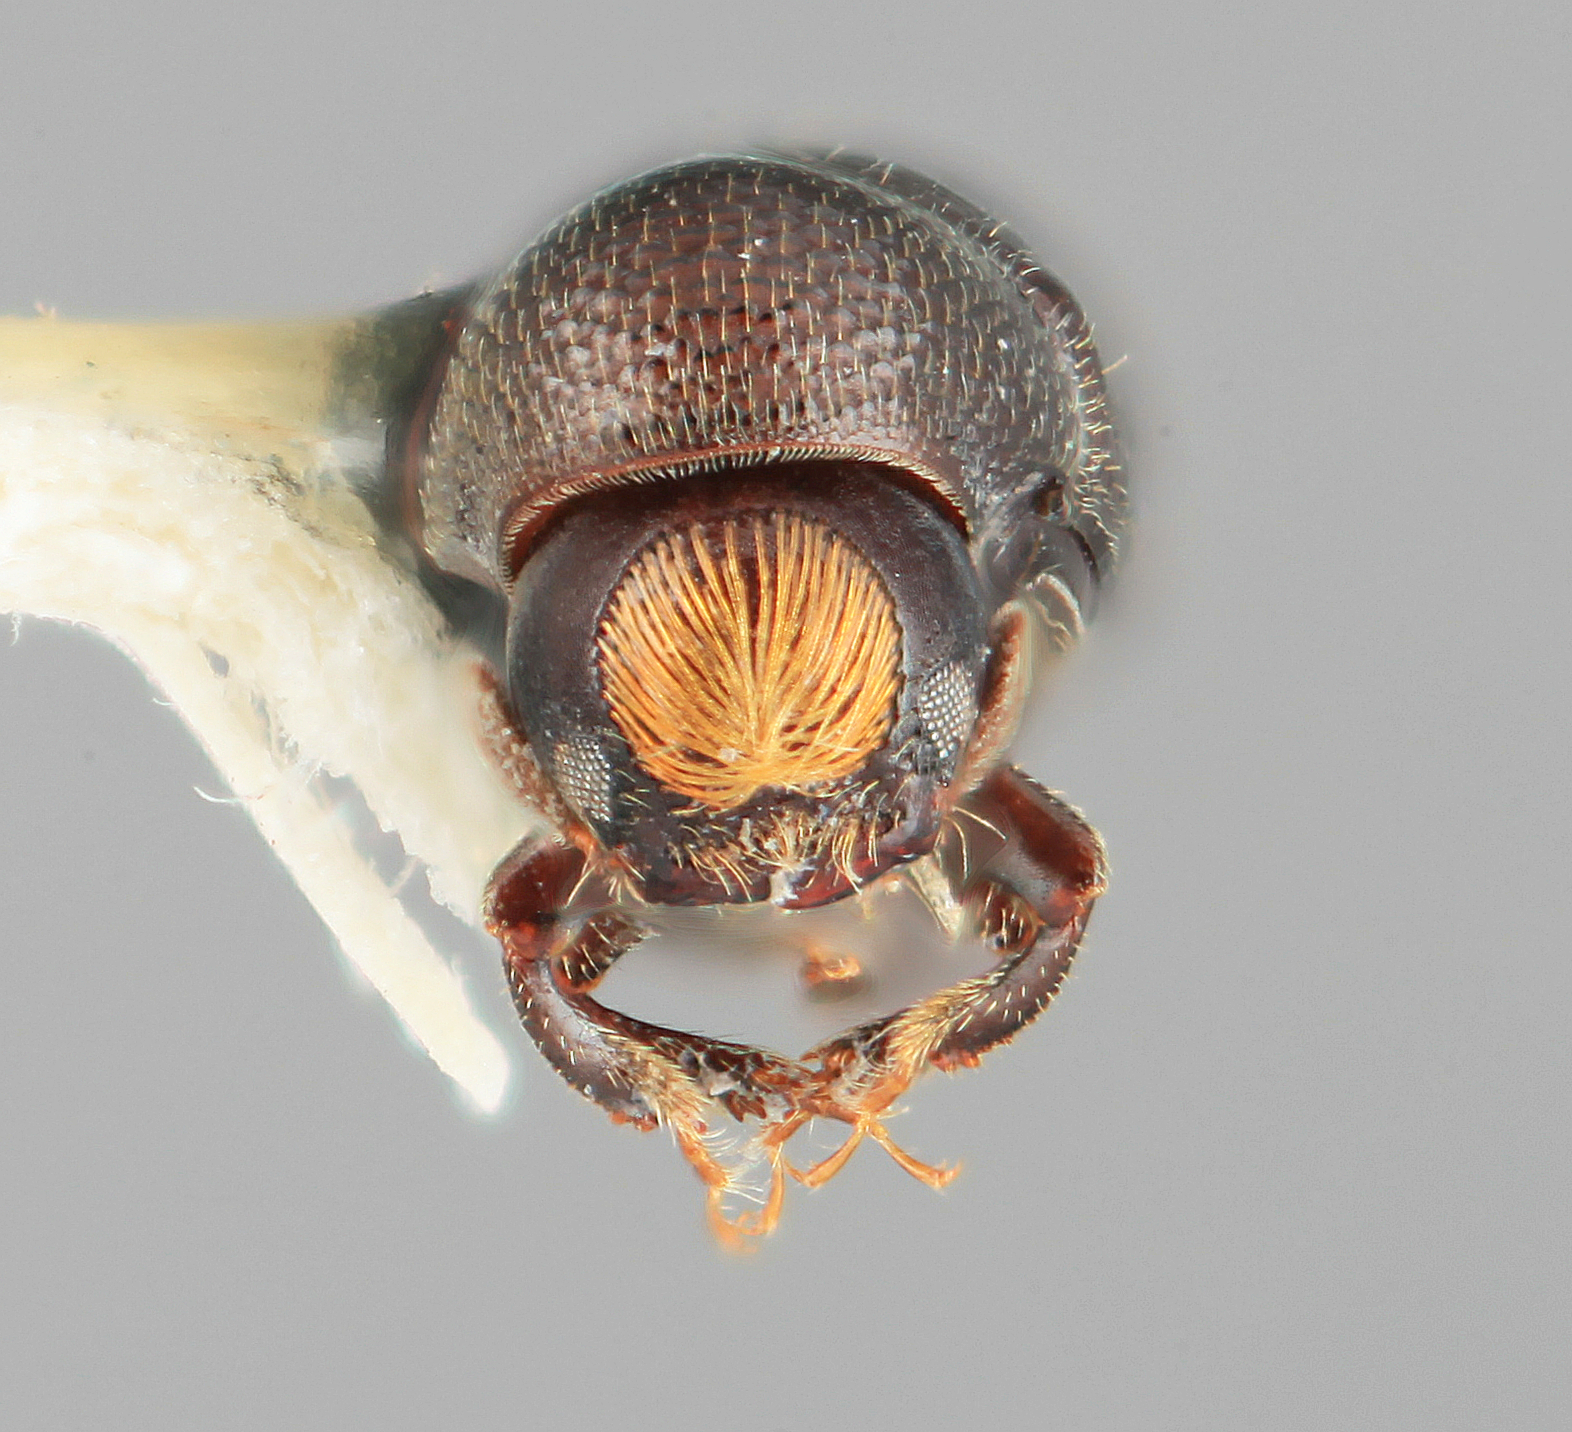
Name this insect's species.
Araptus furvus
